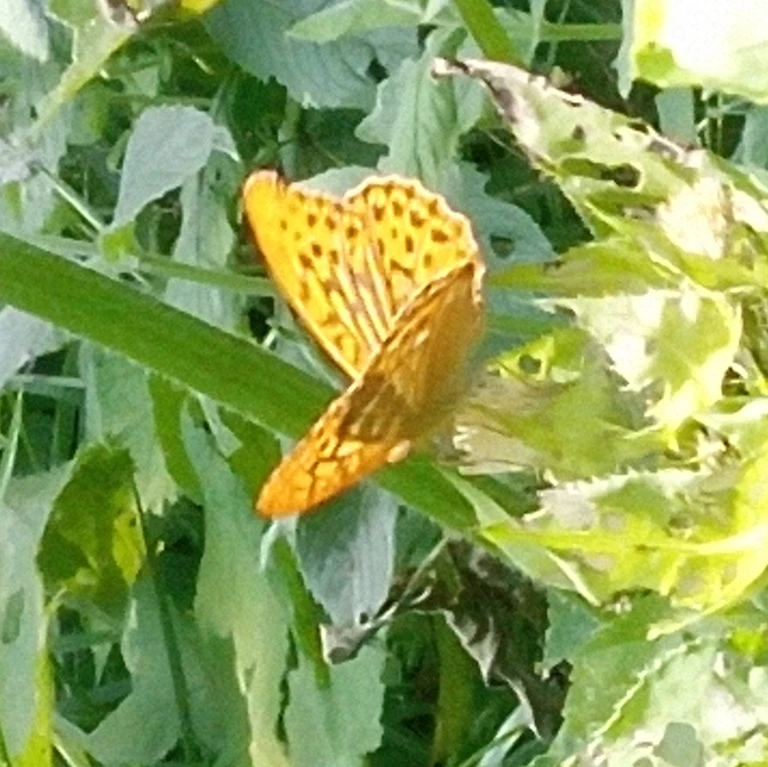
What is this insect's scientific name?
Argynnis paphia
